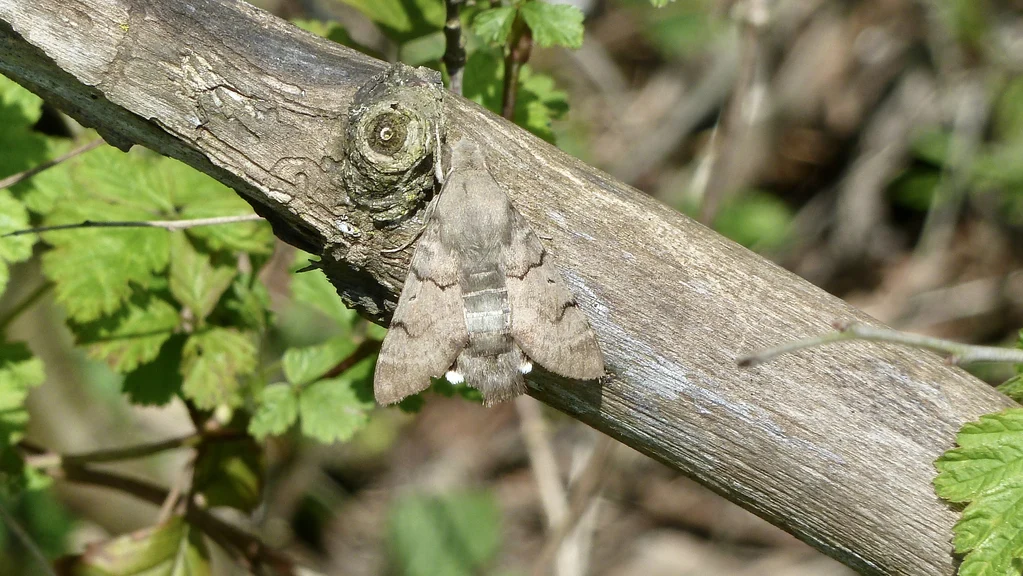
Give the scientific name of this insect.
Macroglossum stellatarum
